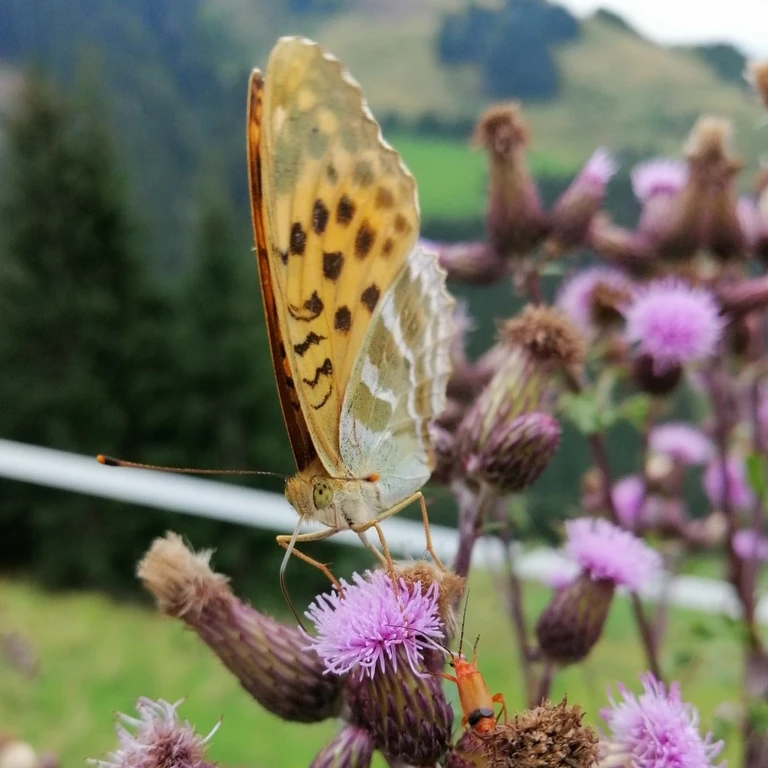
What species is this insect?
Argynnis paphia
